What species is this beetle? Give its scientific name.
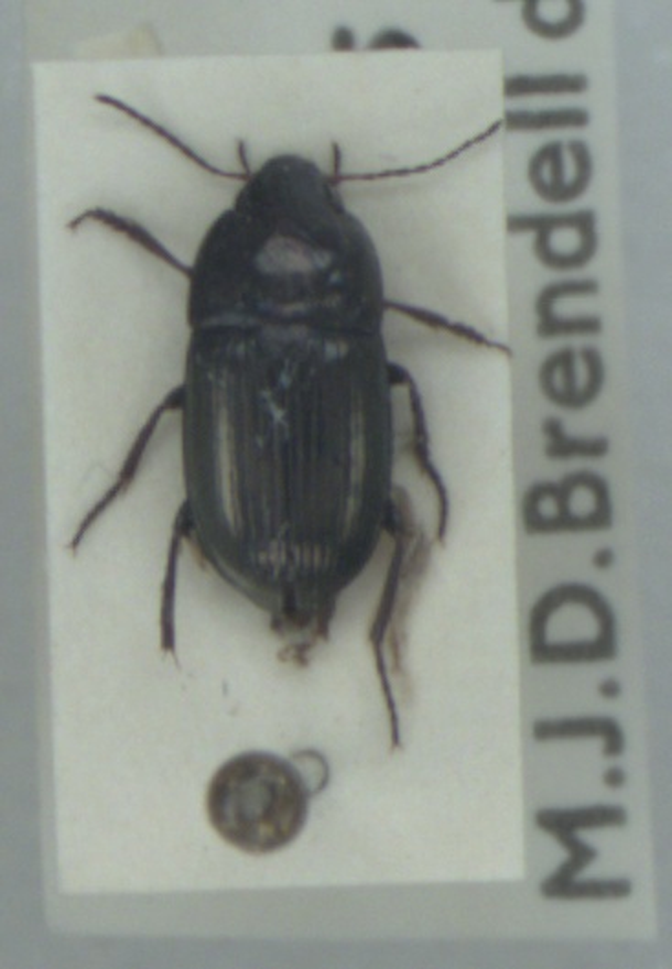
Amara communis
